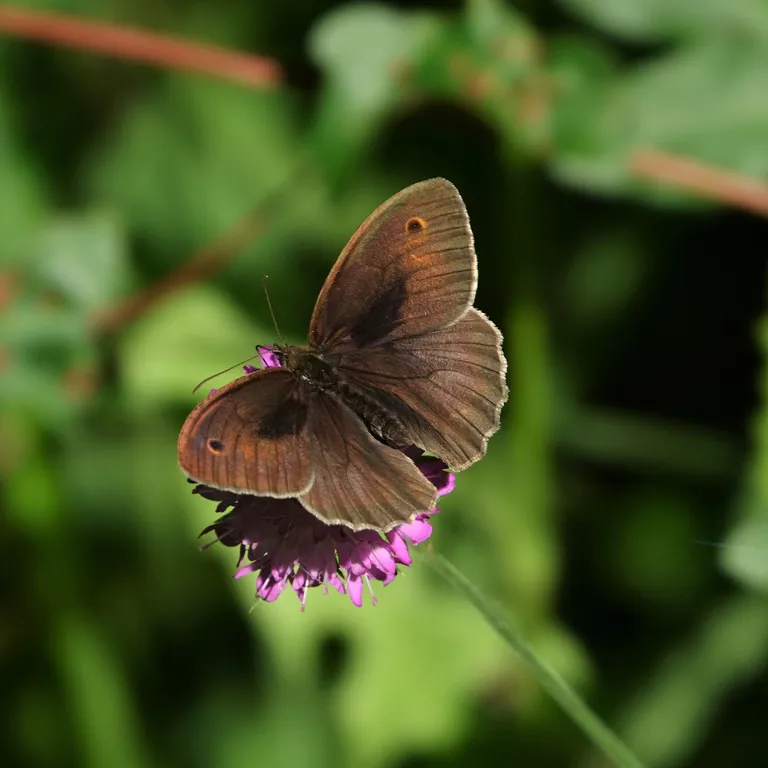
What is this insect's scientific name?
Maniola jurtina
